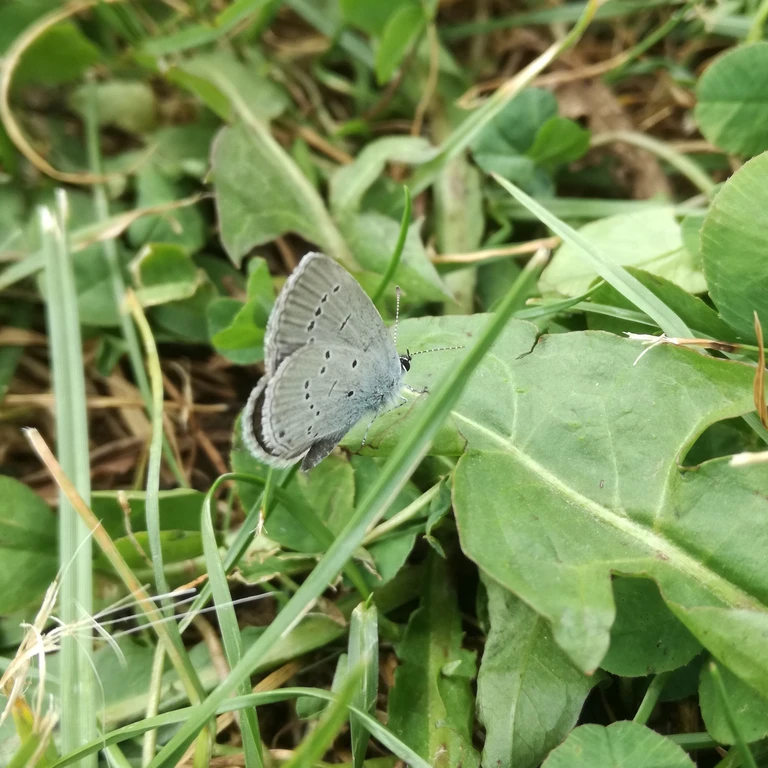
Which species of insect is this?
Cupido minimus
